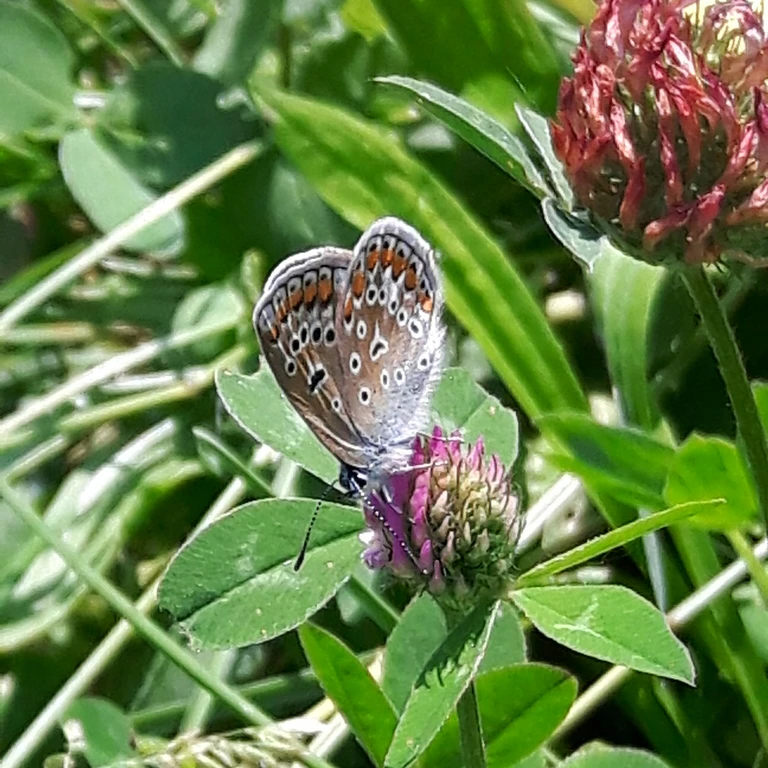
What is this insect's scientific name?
Polyommatus icarus
